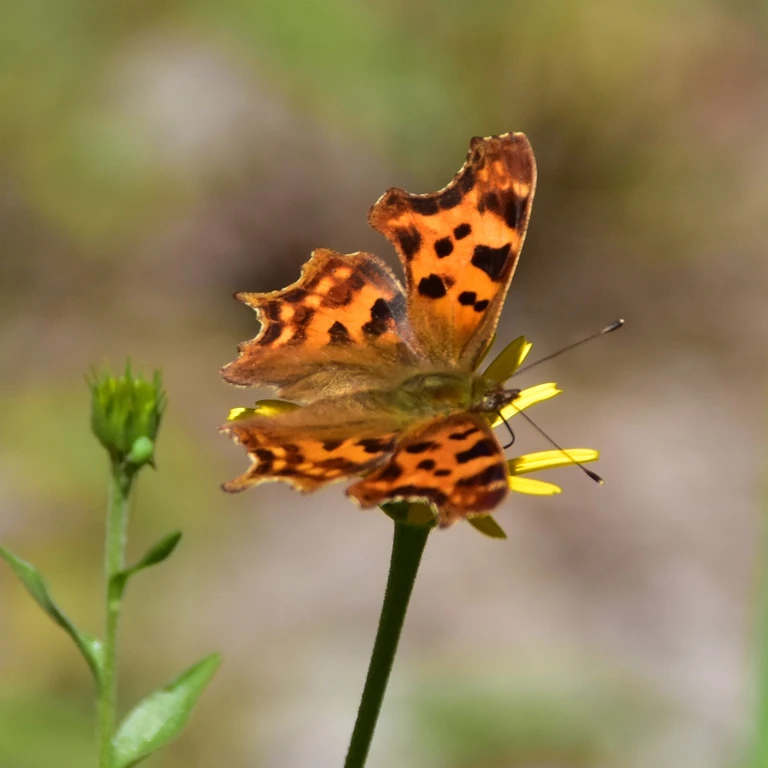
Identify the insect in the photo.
Polygonia c-album
